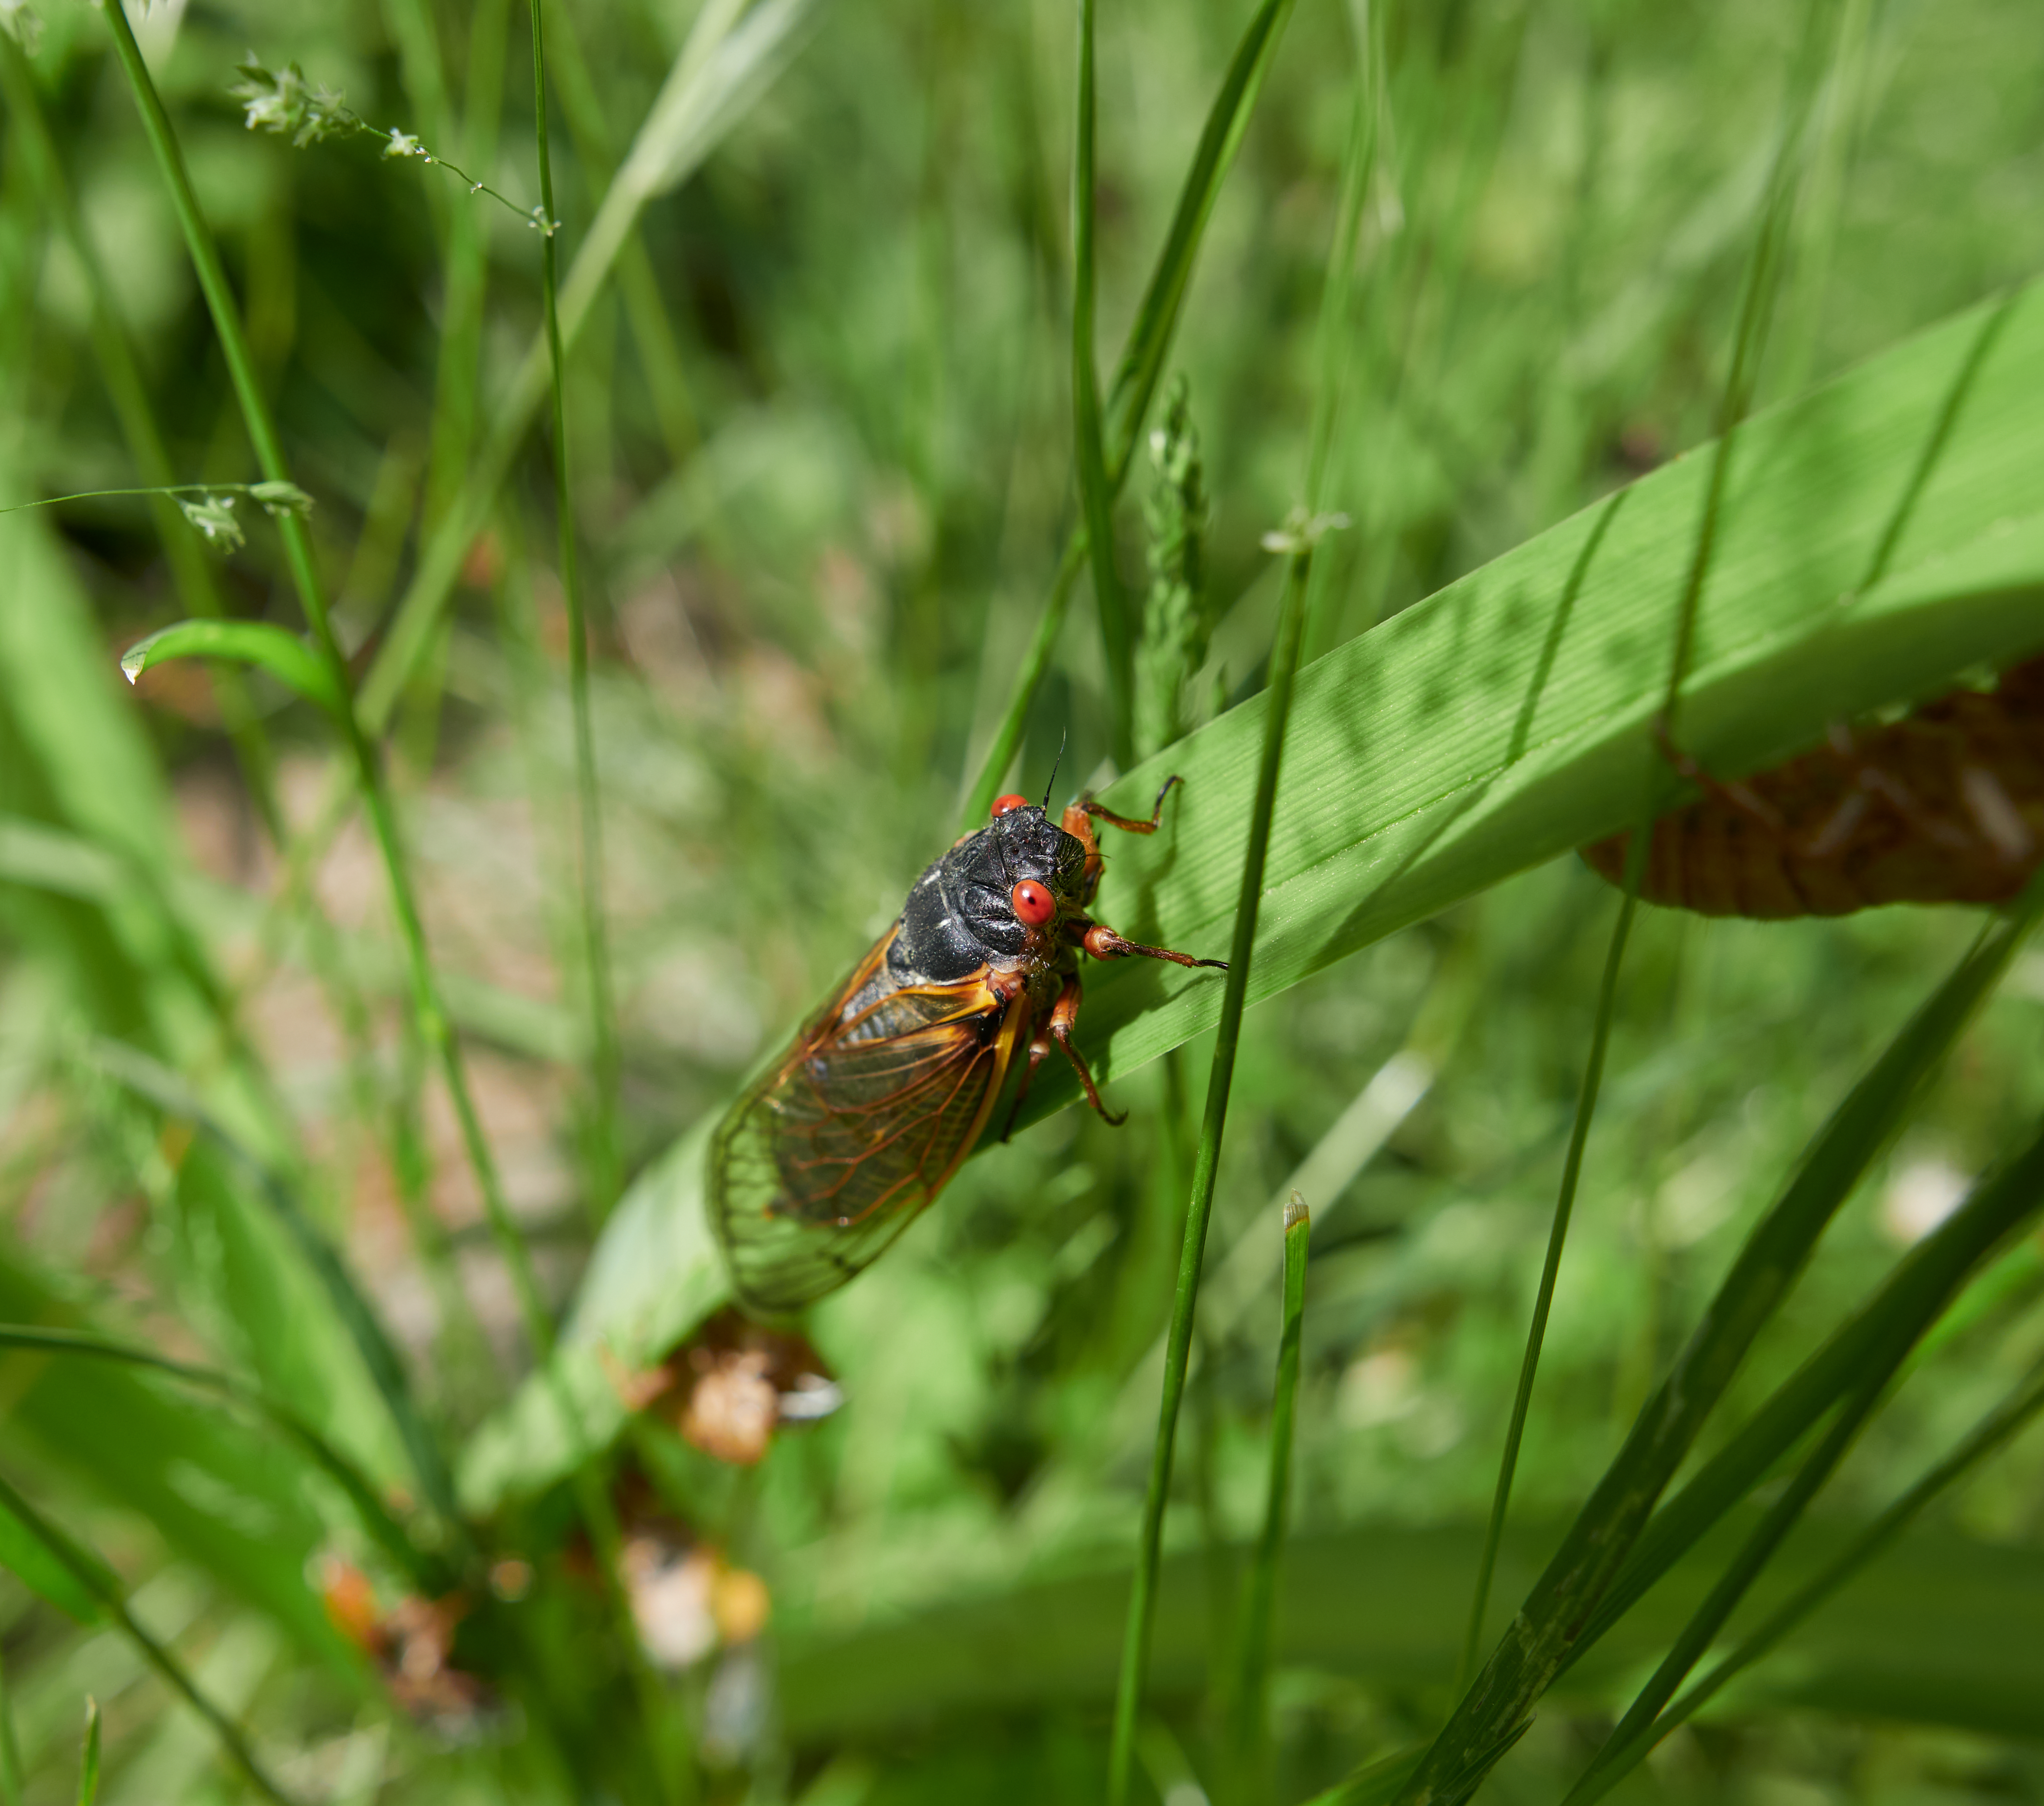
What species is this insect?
Magicicada septendecim
